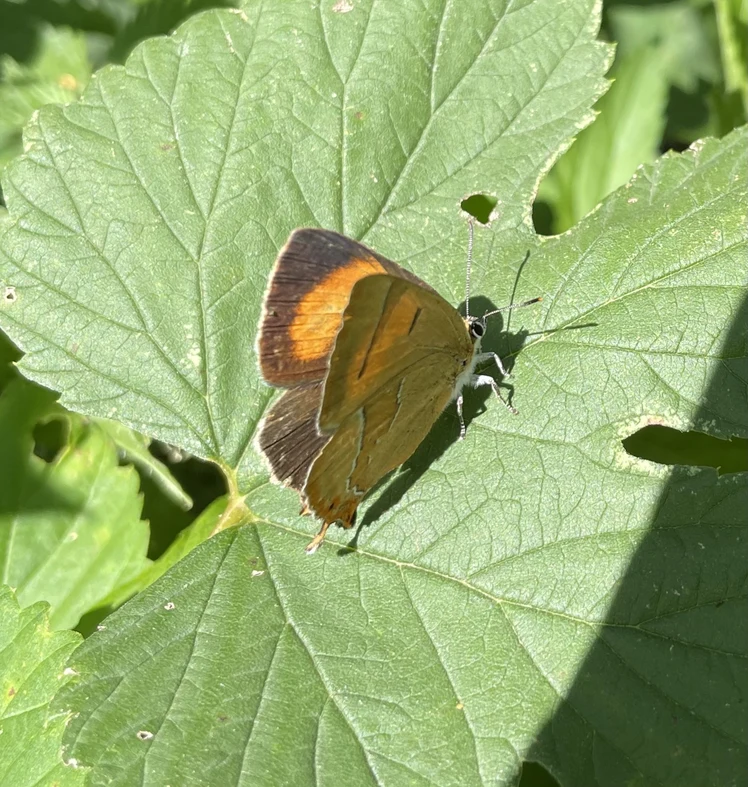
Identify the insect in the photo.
Thecla betulae
